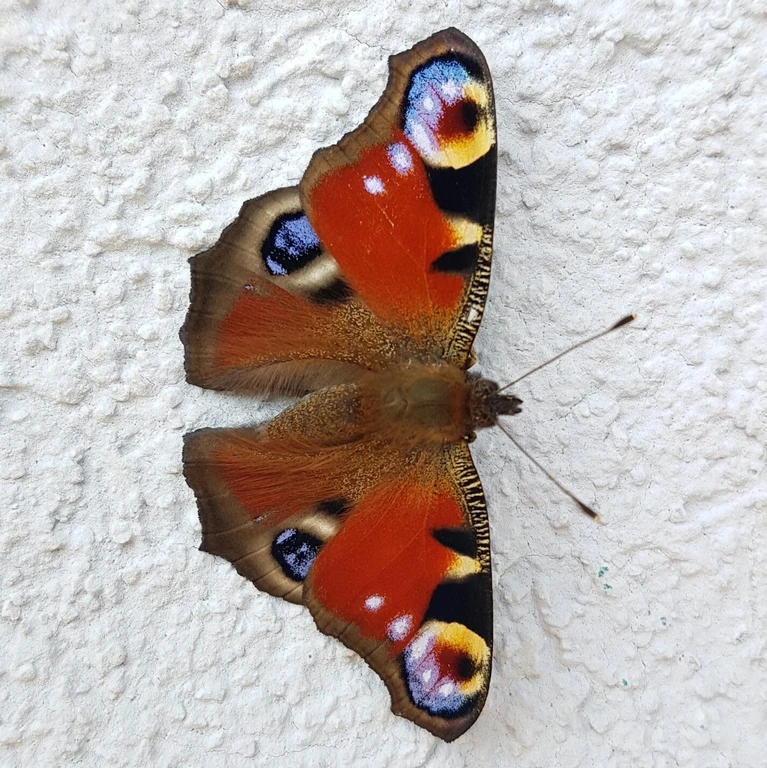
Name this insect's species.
Aglais io
